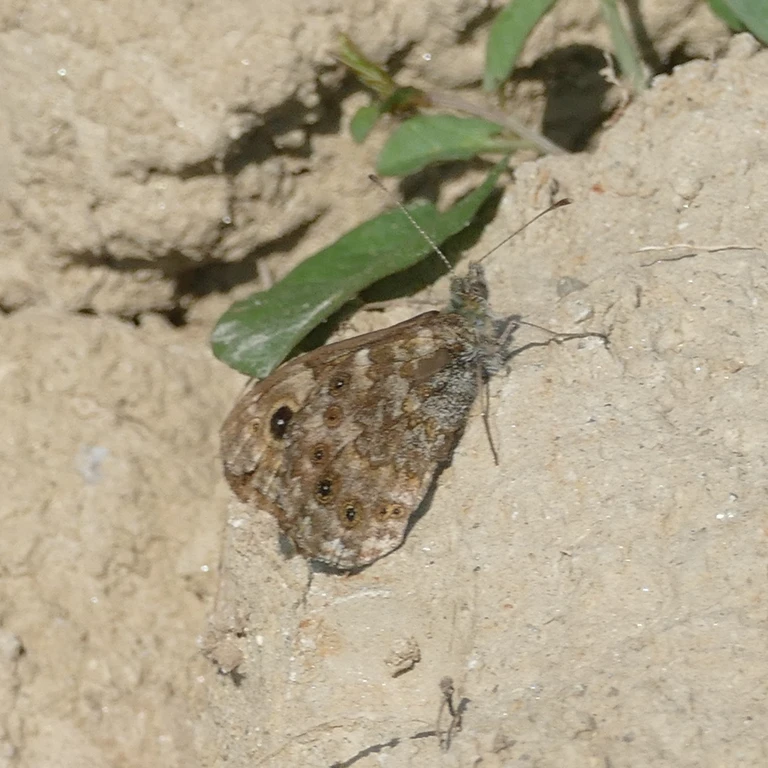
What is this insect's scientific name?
Lasiommata megera (also Pararge megera)
